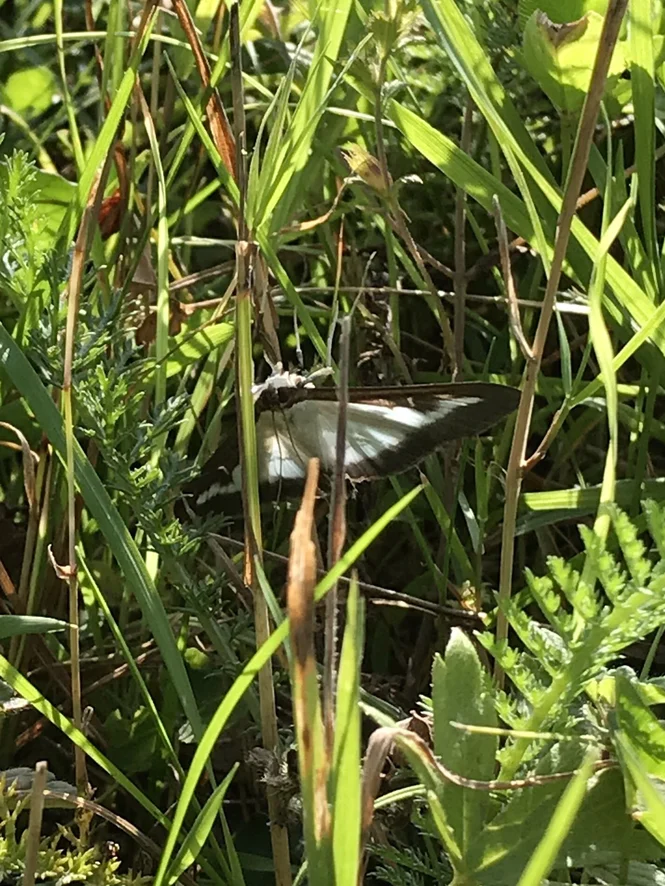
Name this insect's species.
Cydalima perspectalis
